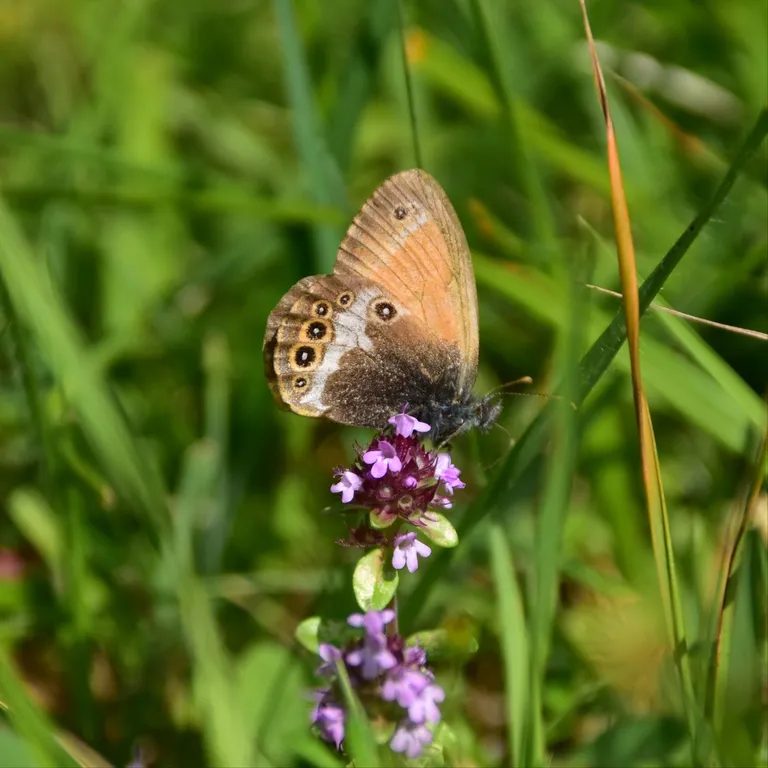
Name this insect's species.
Coenonympha arcania
